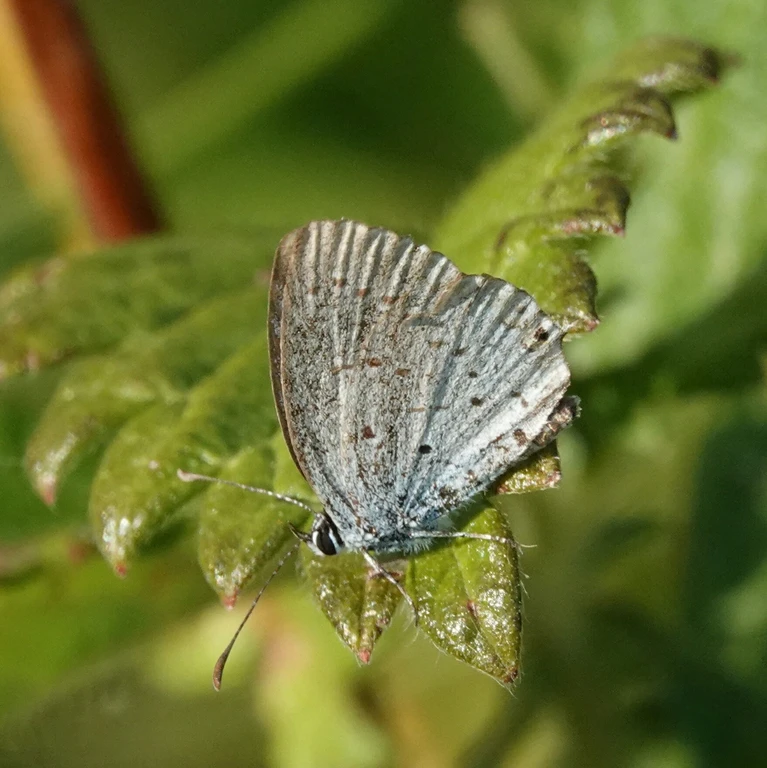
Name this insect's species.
Celastrina argiolus
